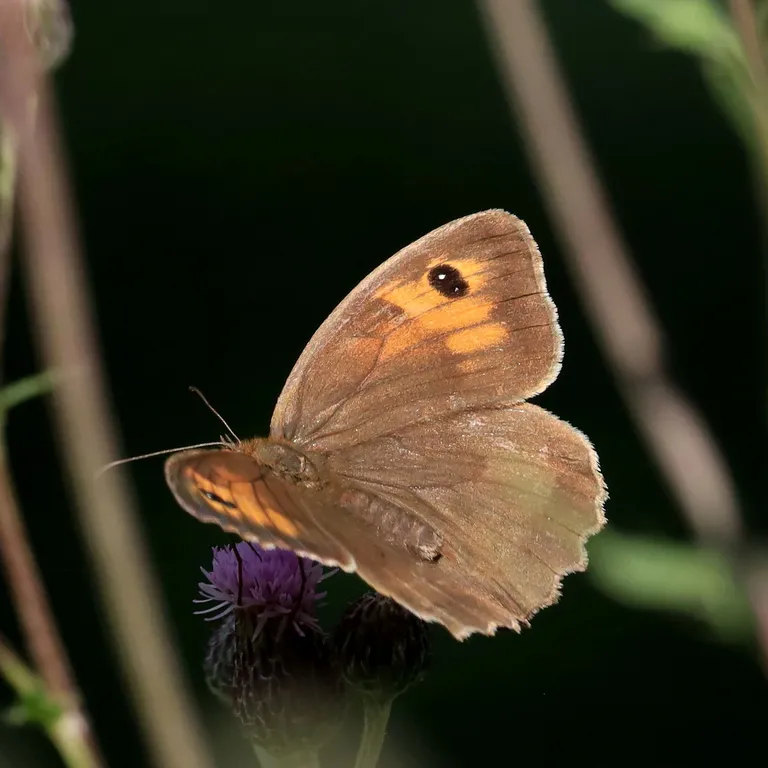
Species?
Maniola jurtina
